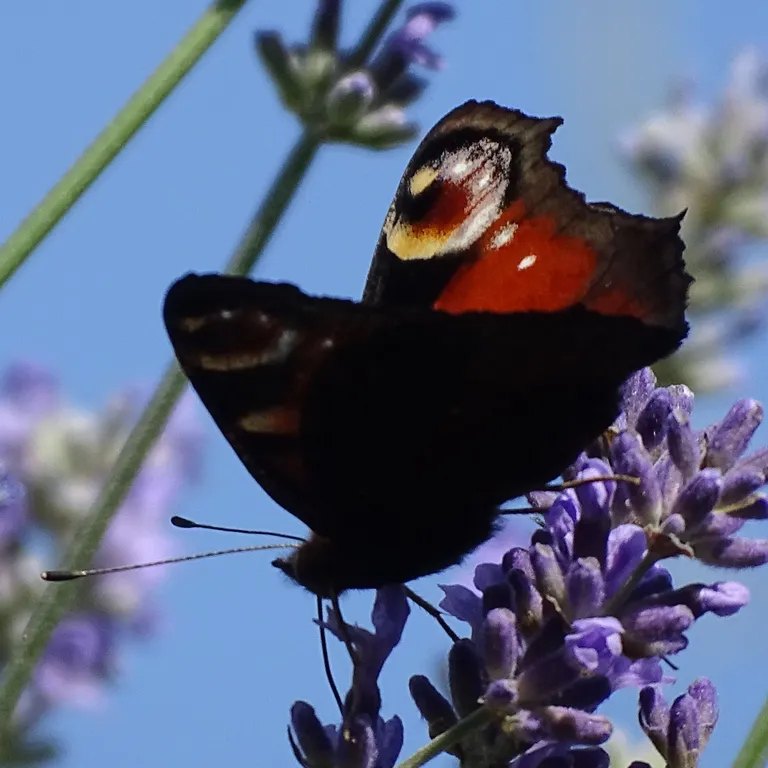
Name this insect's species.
Aglais io
